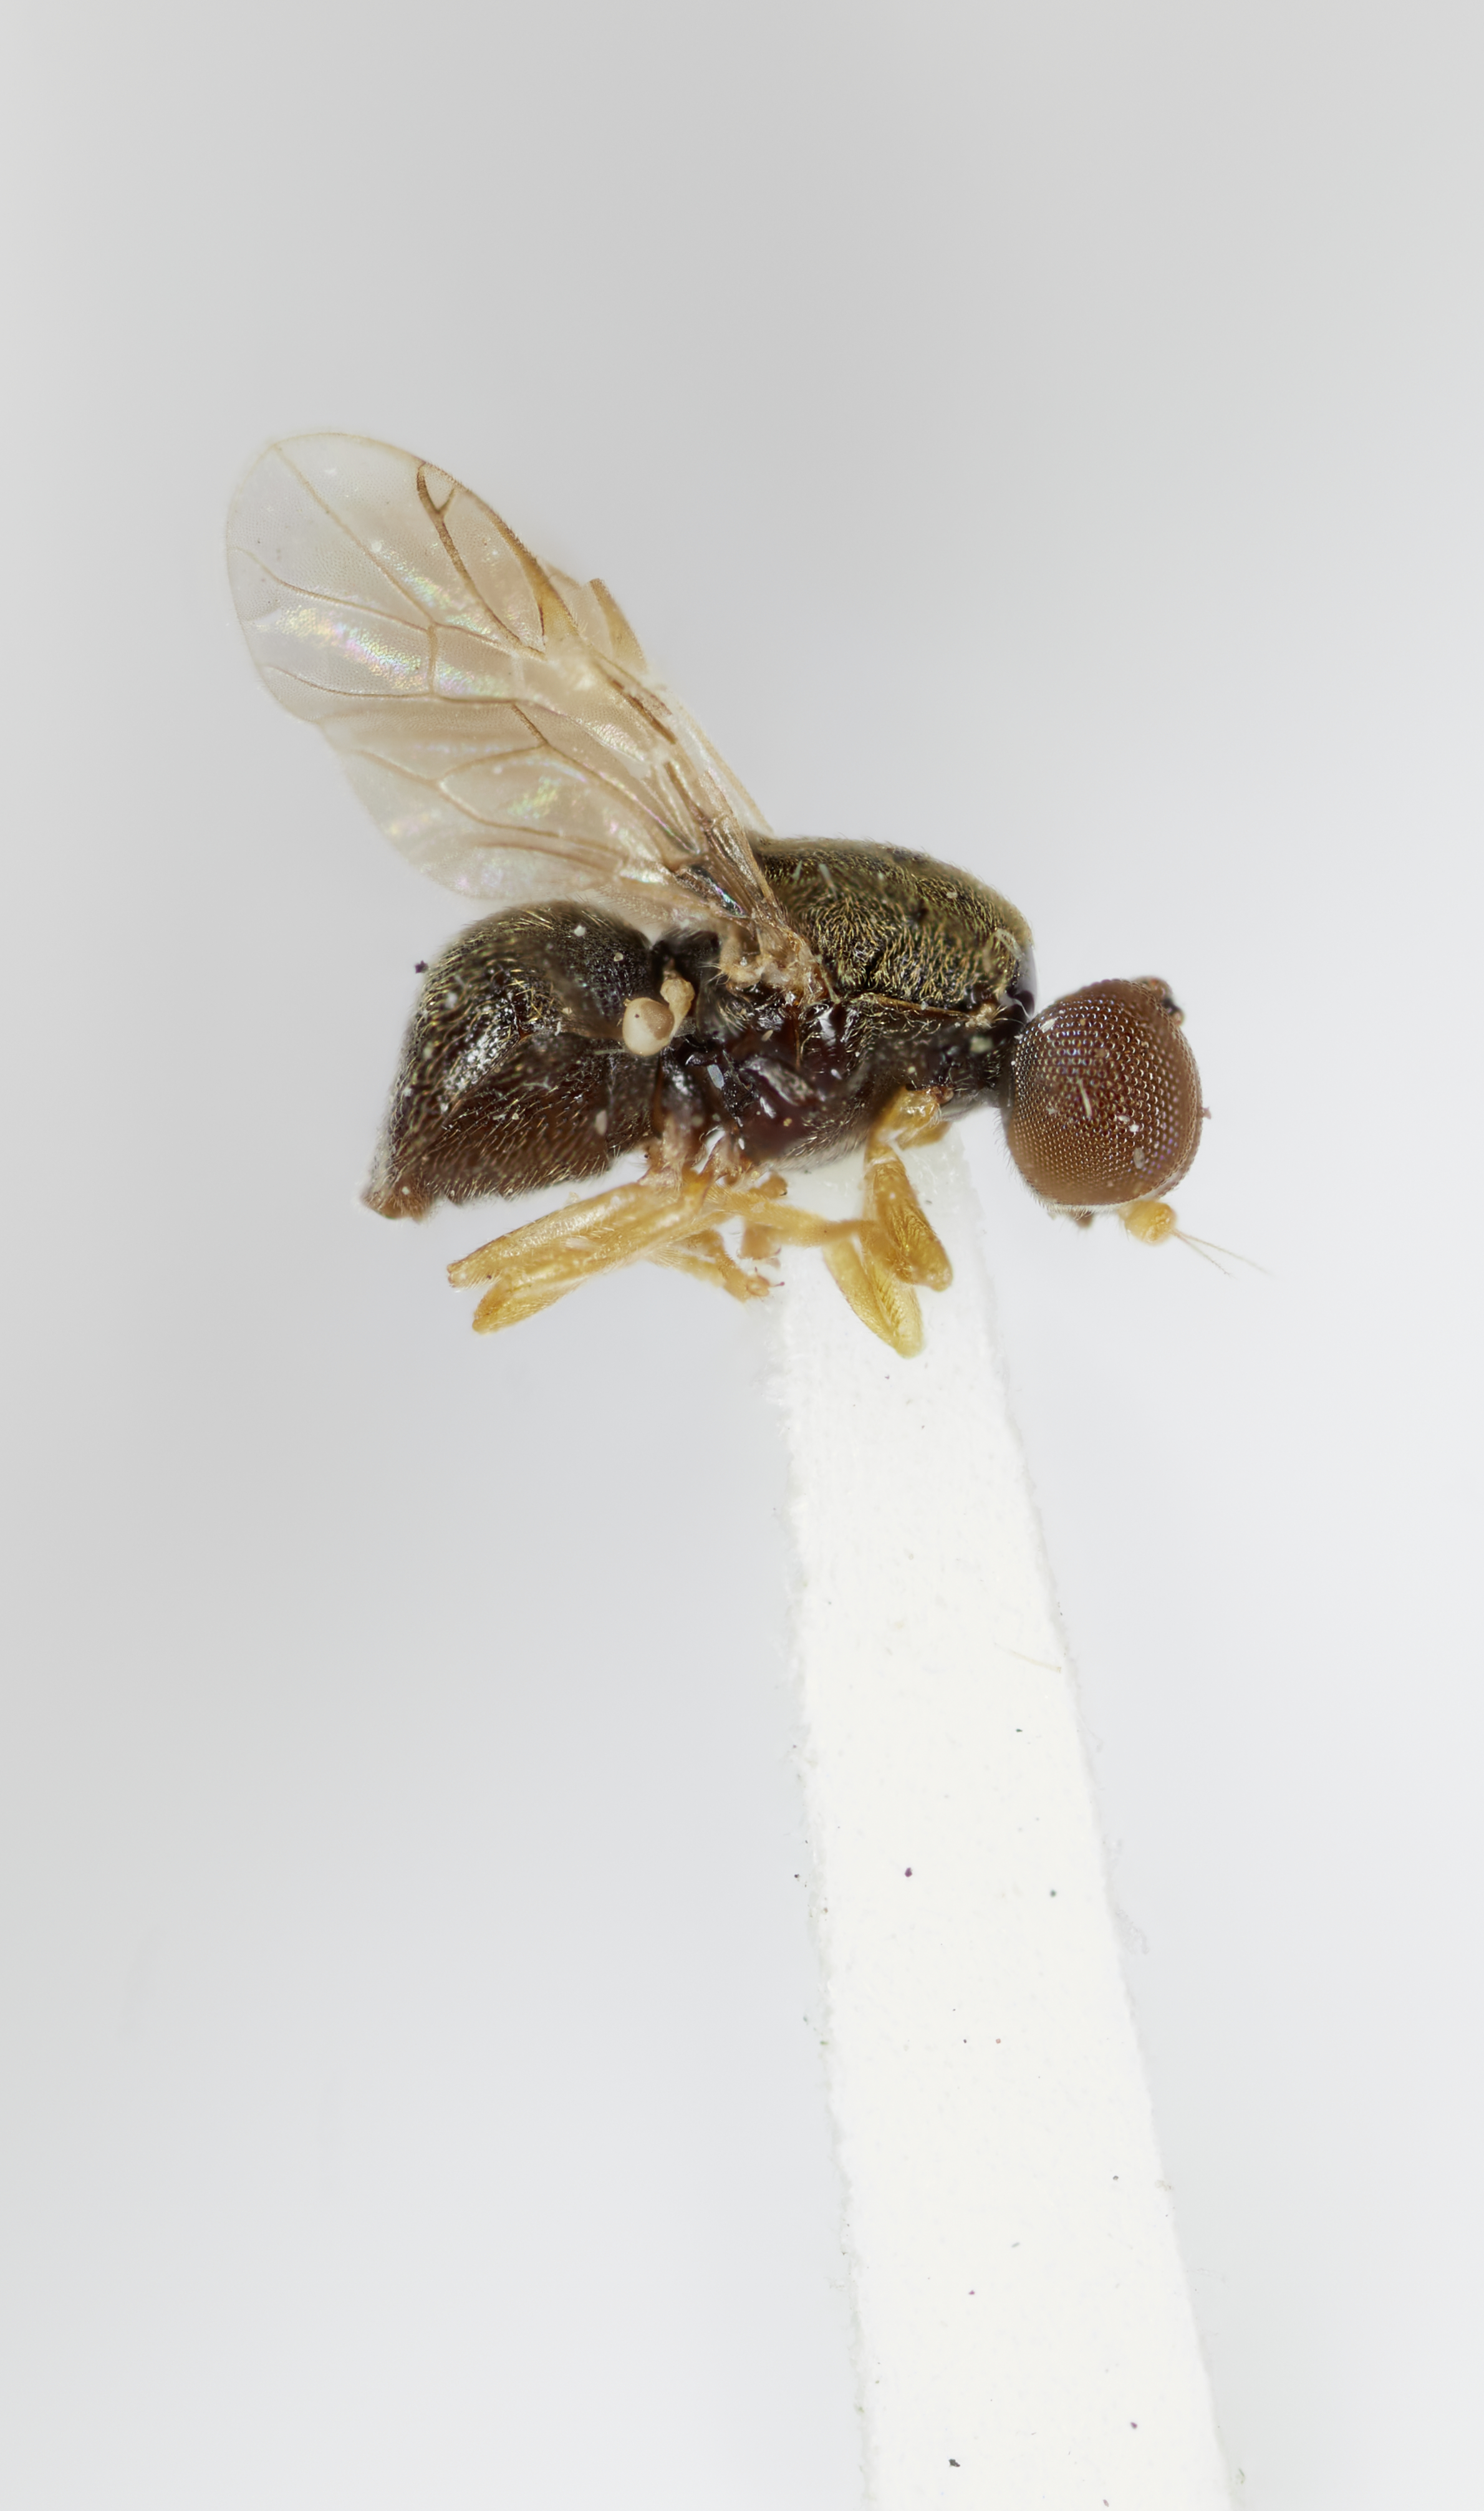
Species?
Camptopteromyia flavipes
